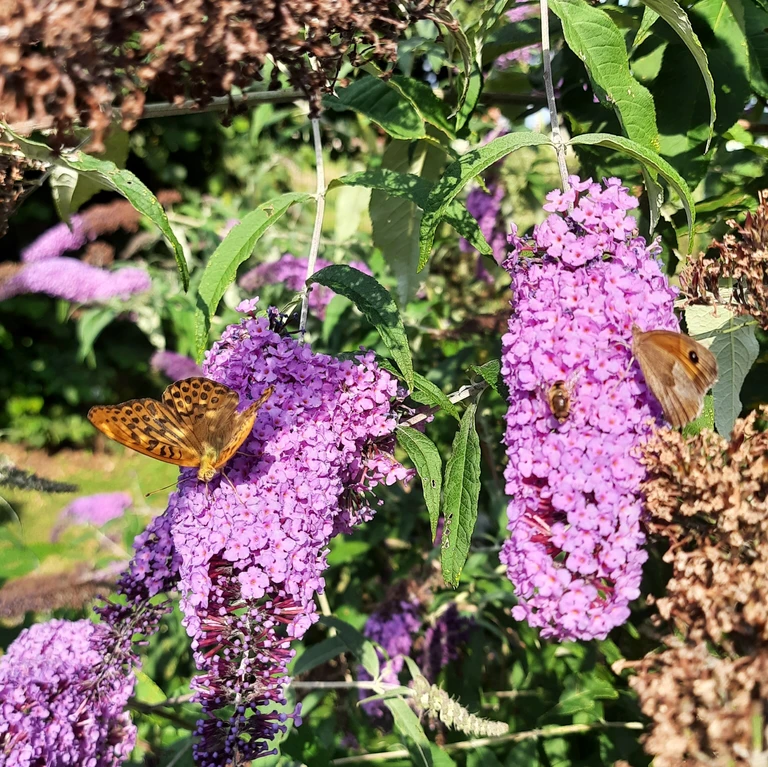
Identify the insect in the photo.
Argynnis paphia
